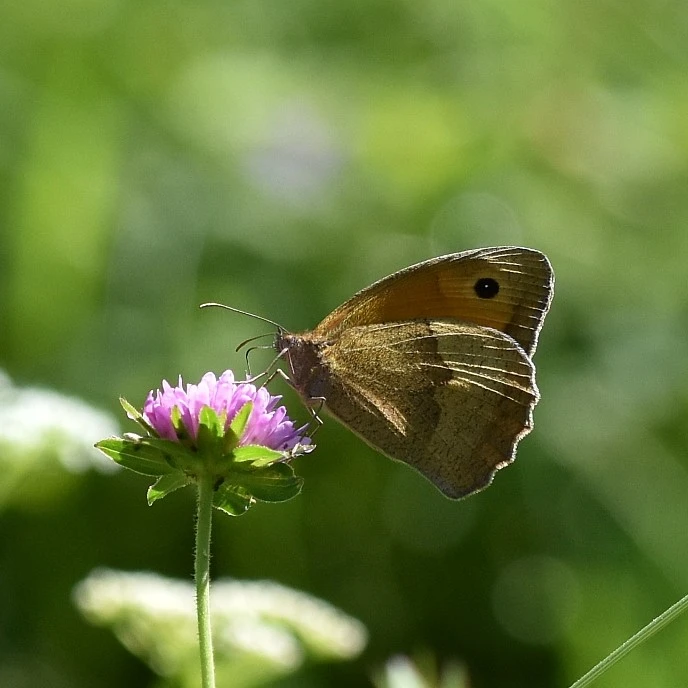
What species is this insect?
Maniola jurtina
